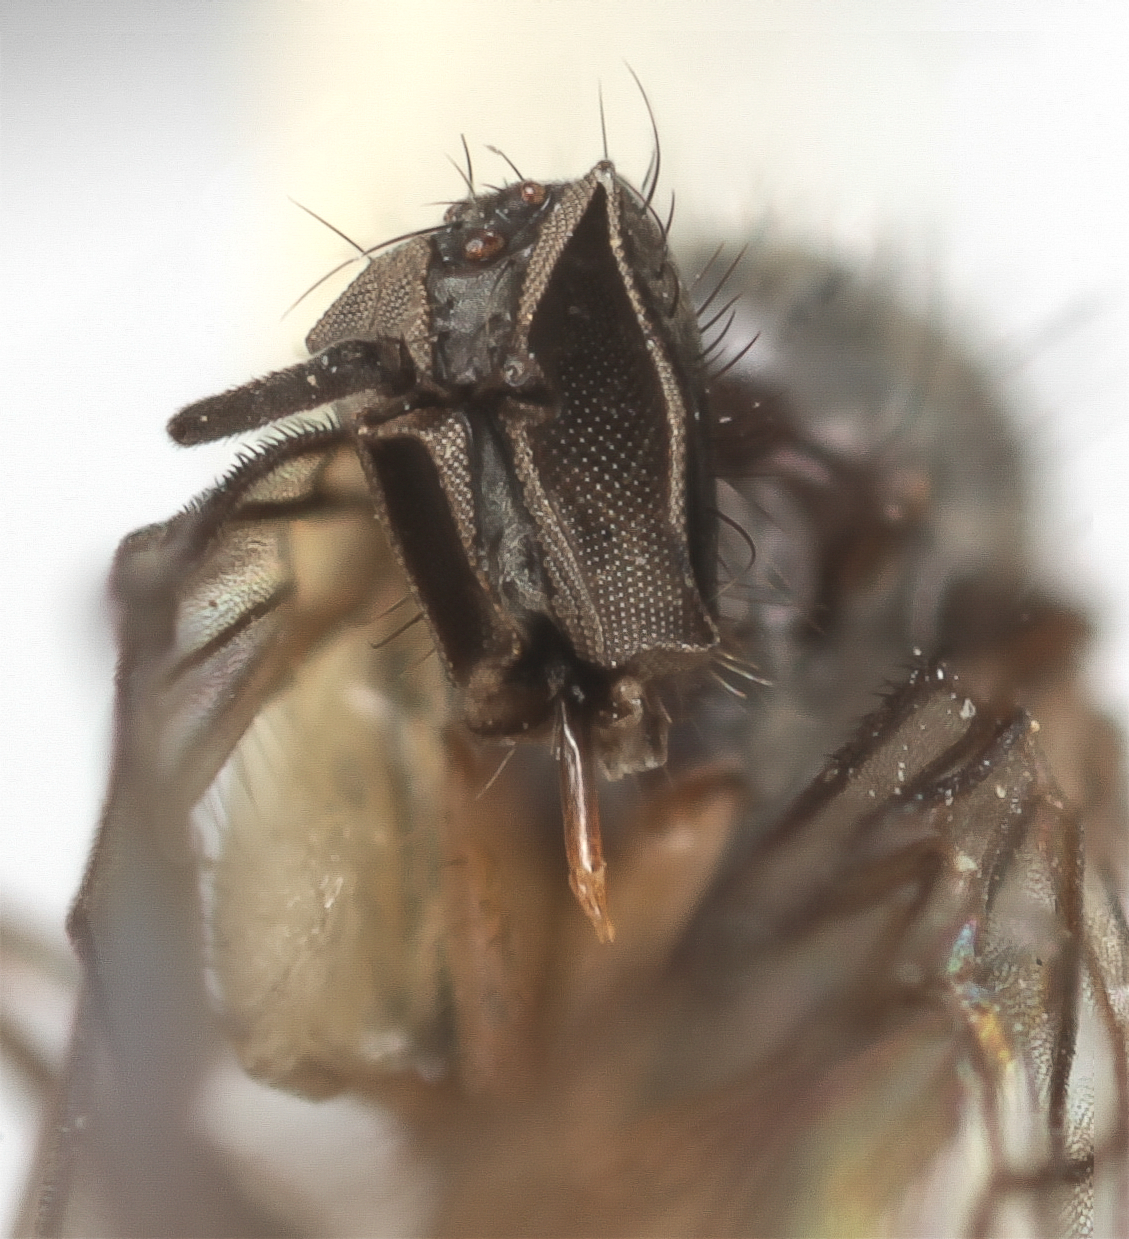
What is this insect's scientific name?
Rhamphomyia parvisinuata
